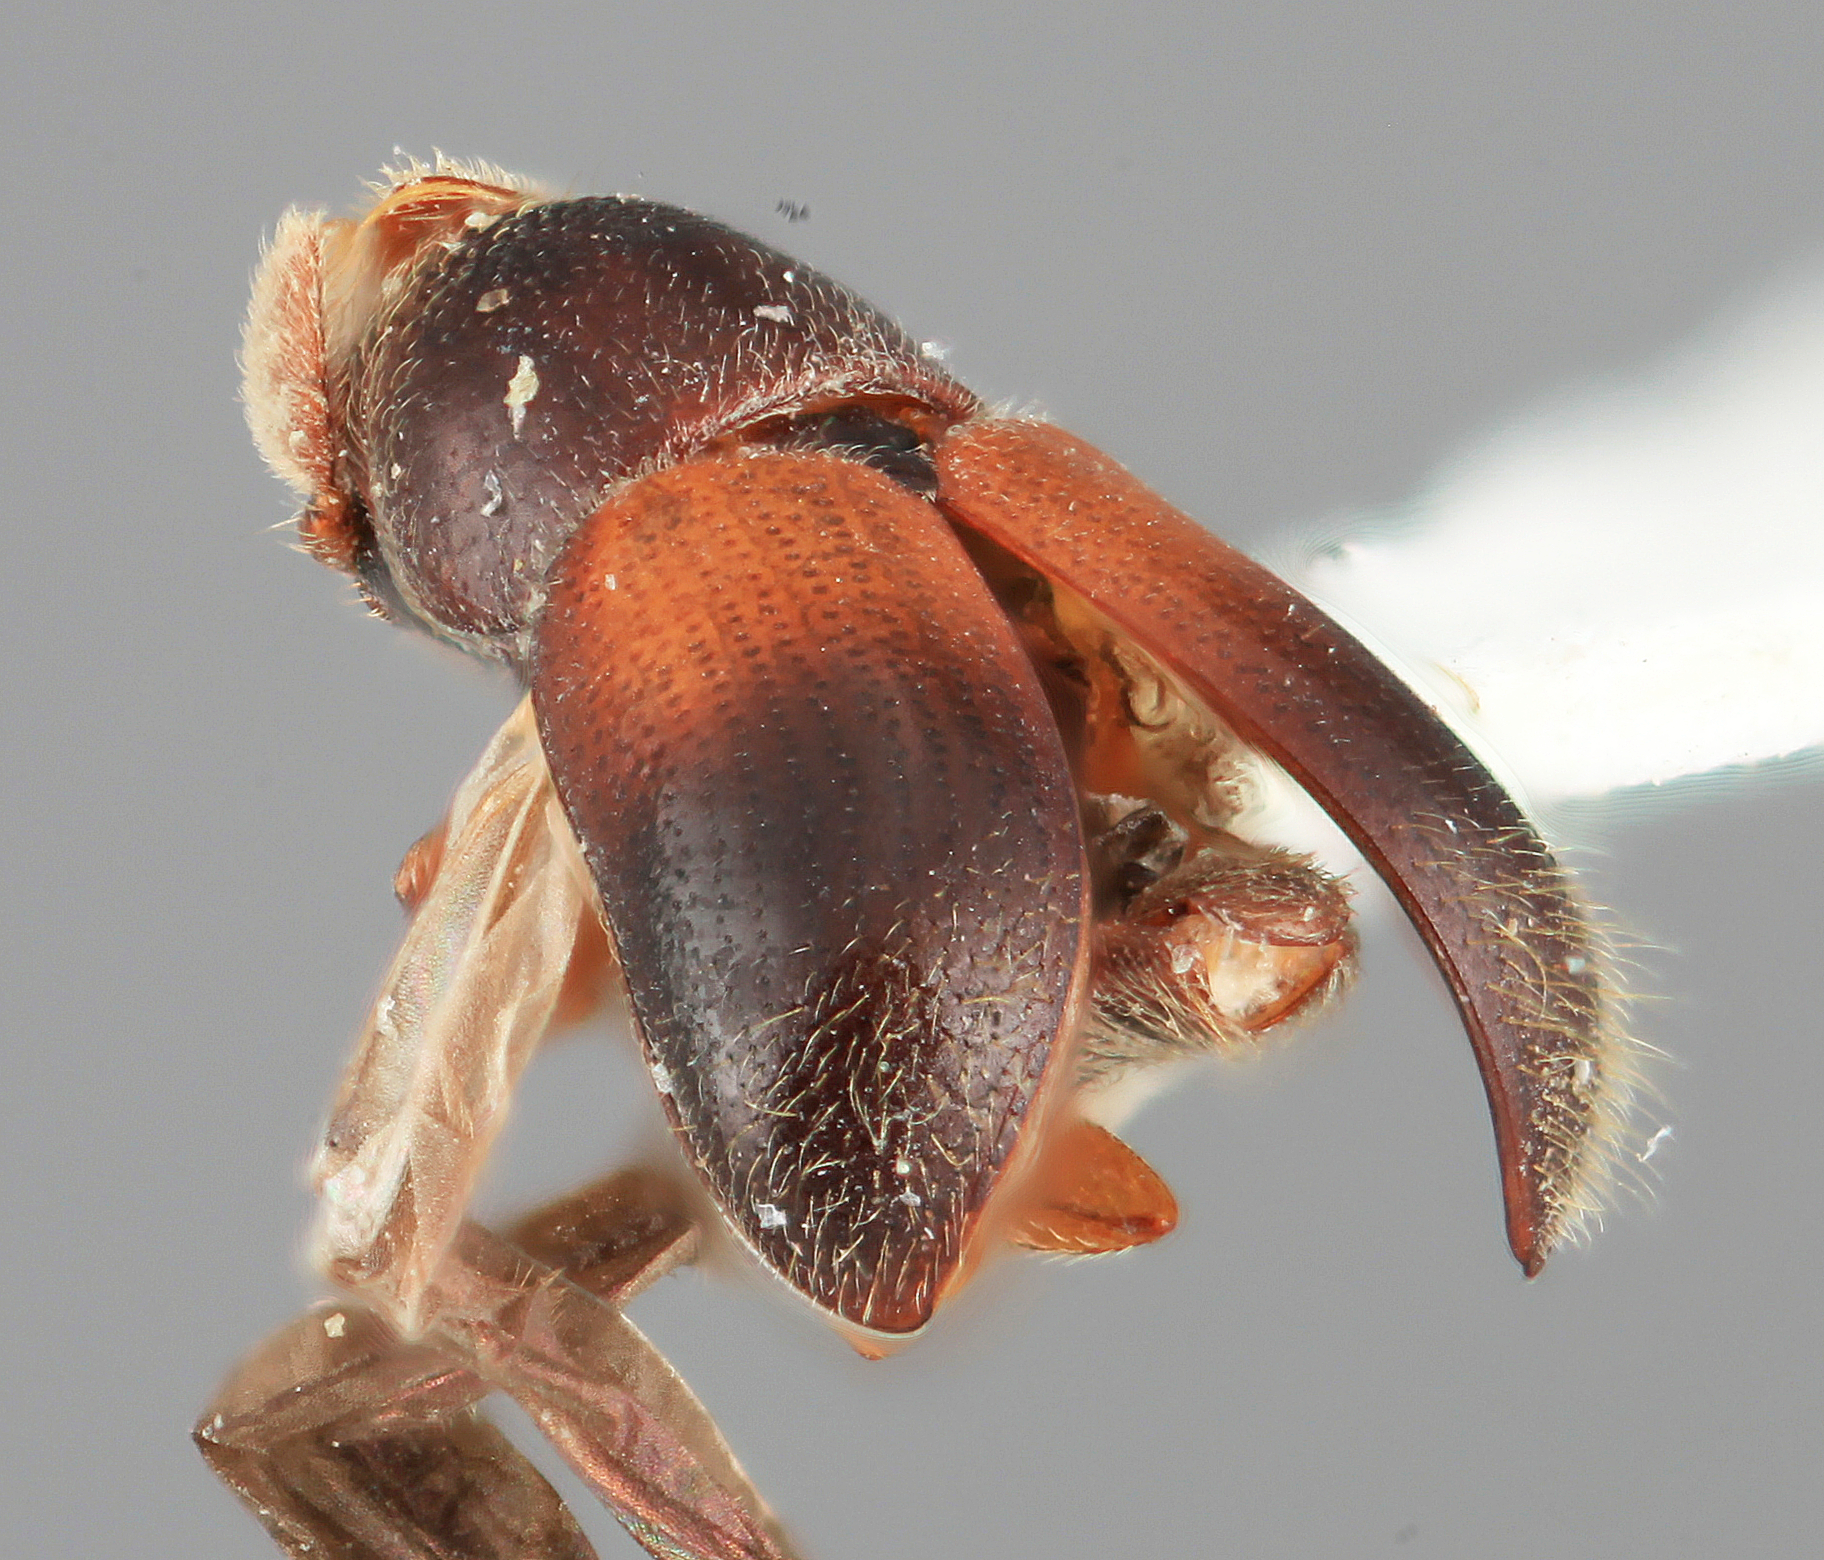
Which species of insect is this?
Corthyloxiphus carbonerae
